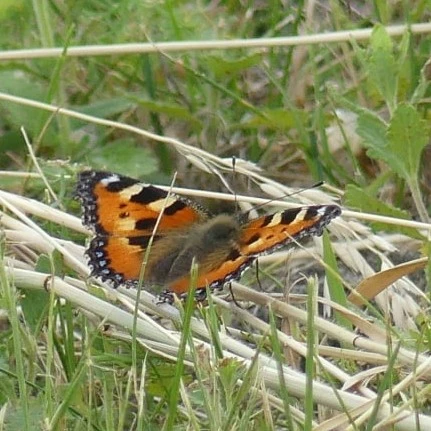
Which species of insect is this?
Aglais urticae
